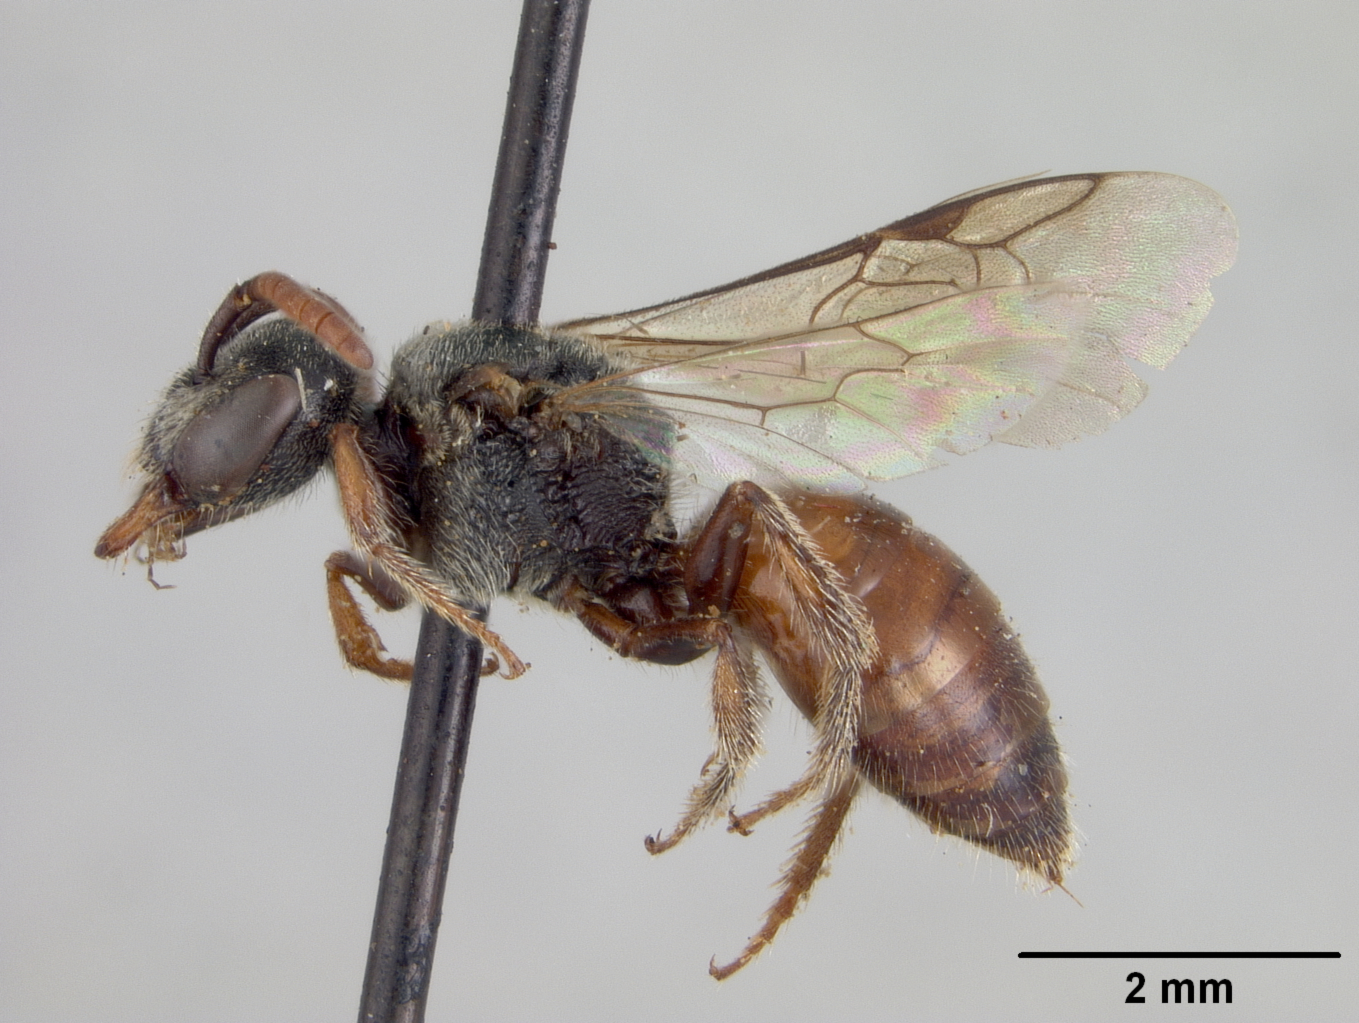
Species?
Sphecodes wheeleri
